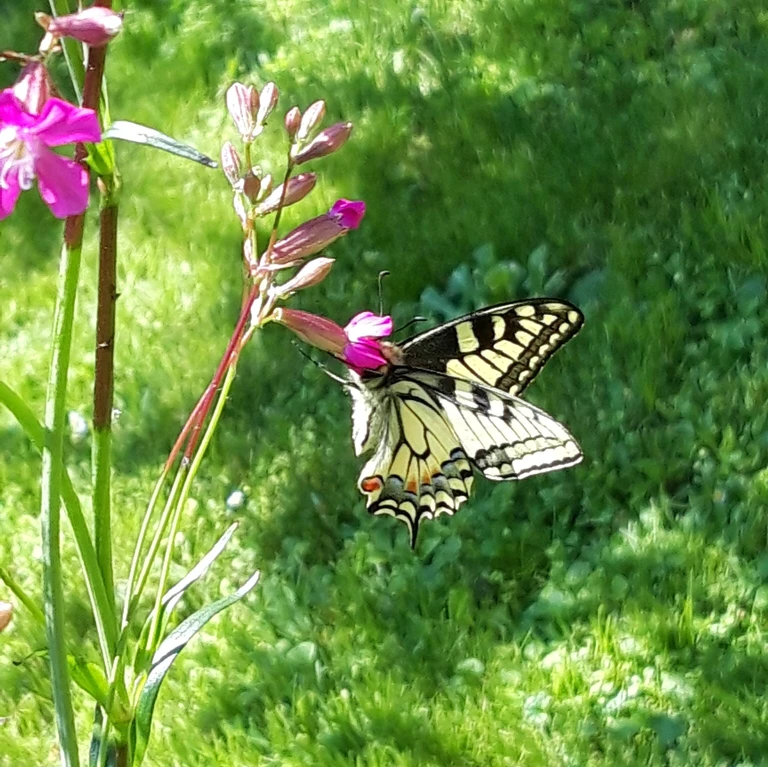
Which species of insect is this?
Papilio machaon
